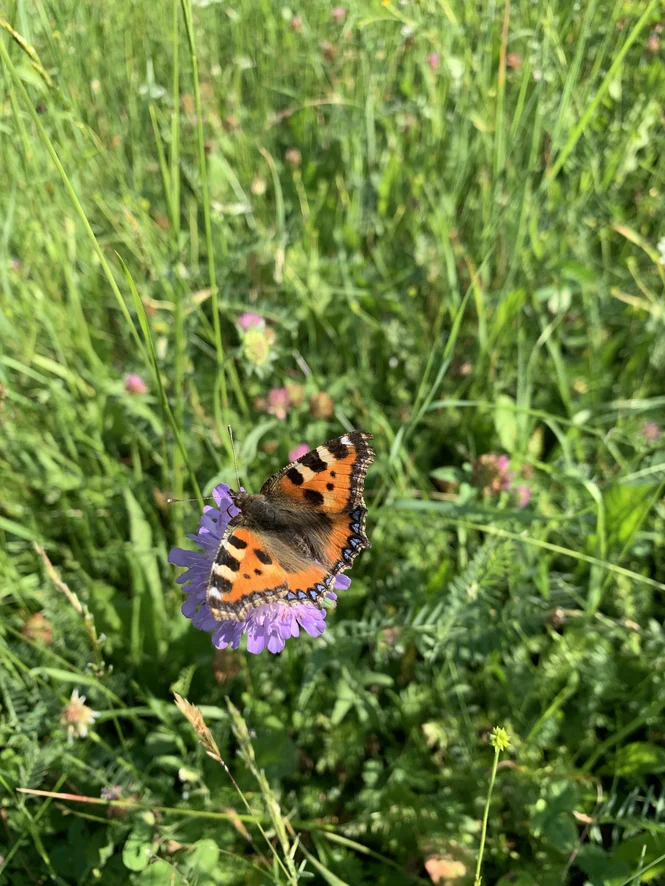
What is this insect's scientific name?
Aglais urticae
